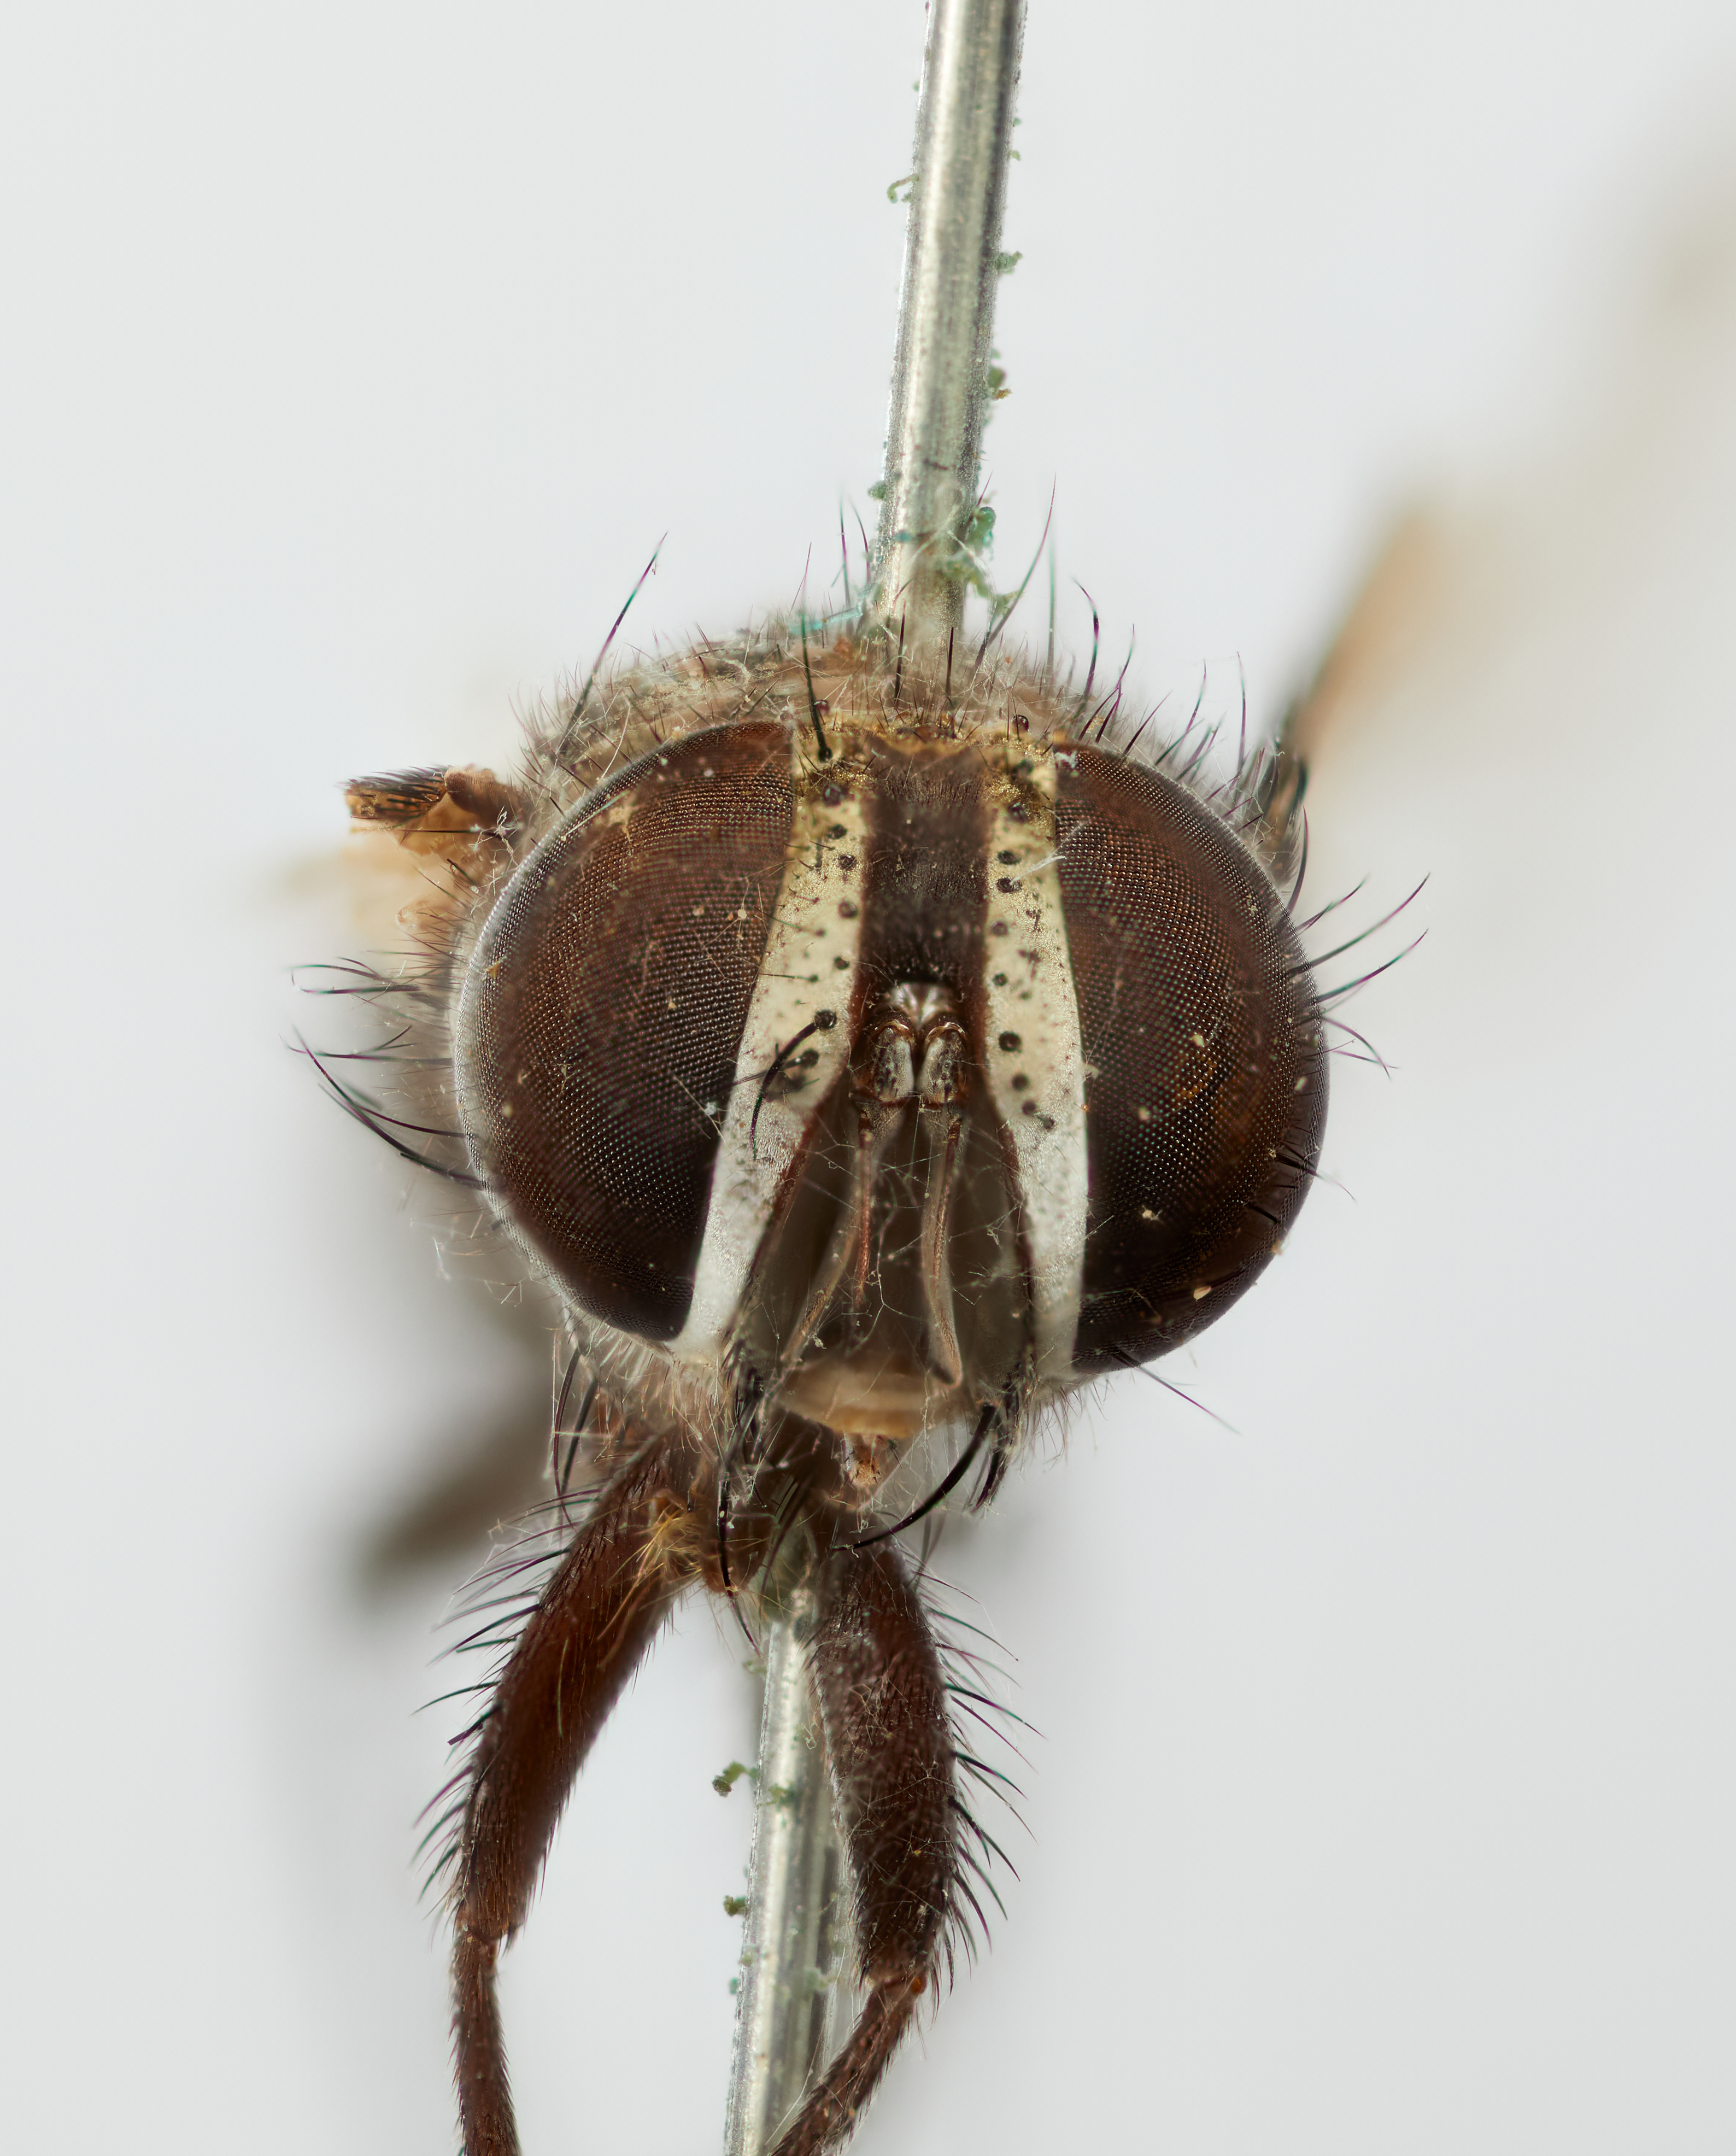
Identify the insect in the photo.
Philippodoria fasciata
